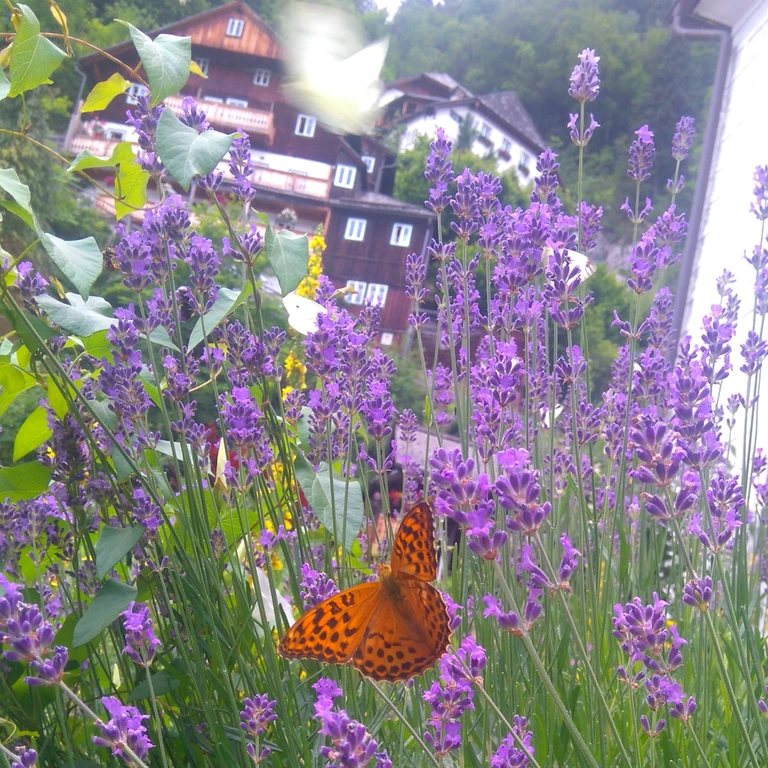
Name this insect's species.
Argynnis paphia
